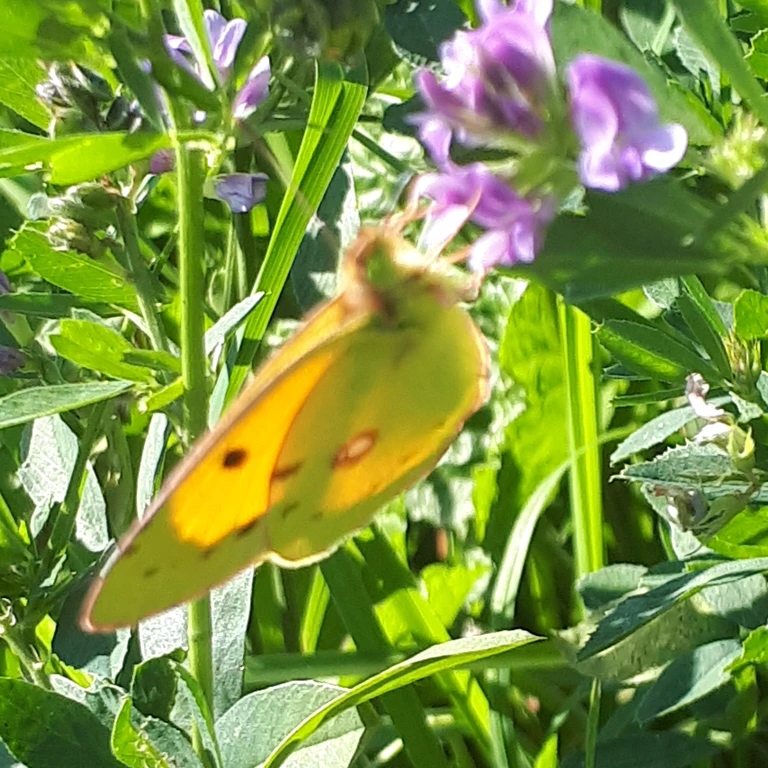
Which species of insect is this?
Colias croceus
